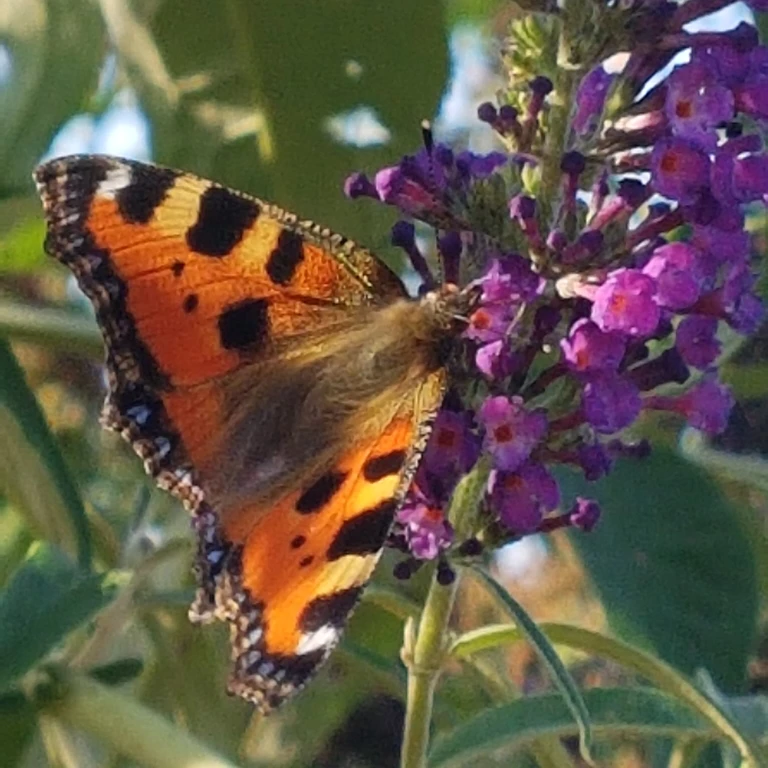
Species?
Aglais urticae
